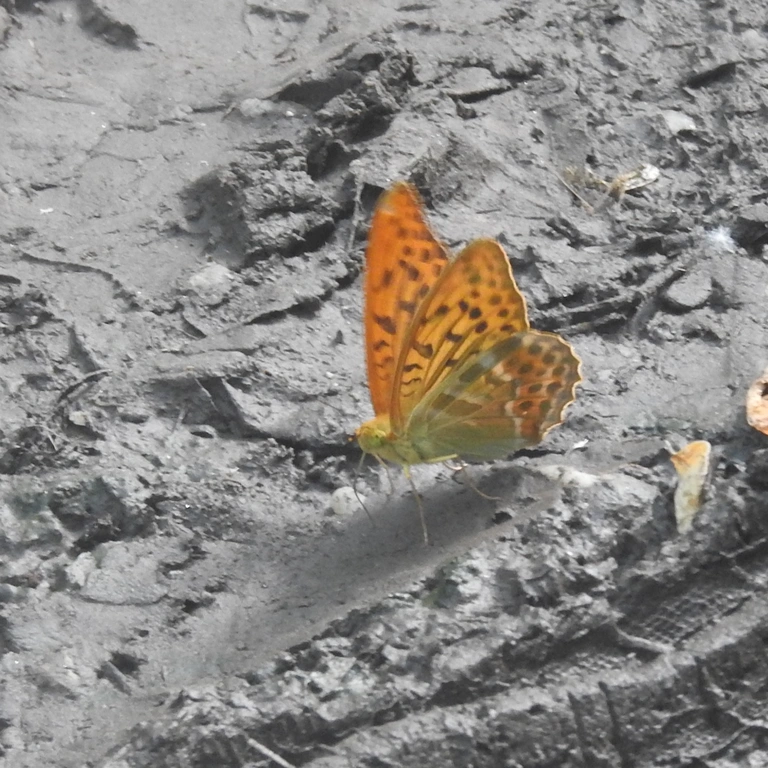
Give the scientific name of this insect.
Argynnis paphia
